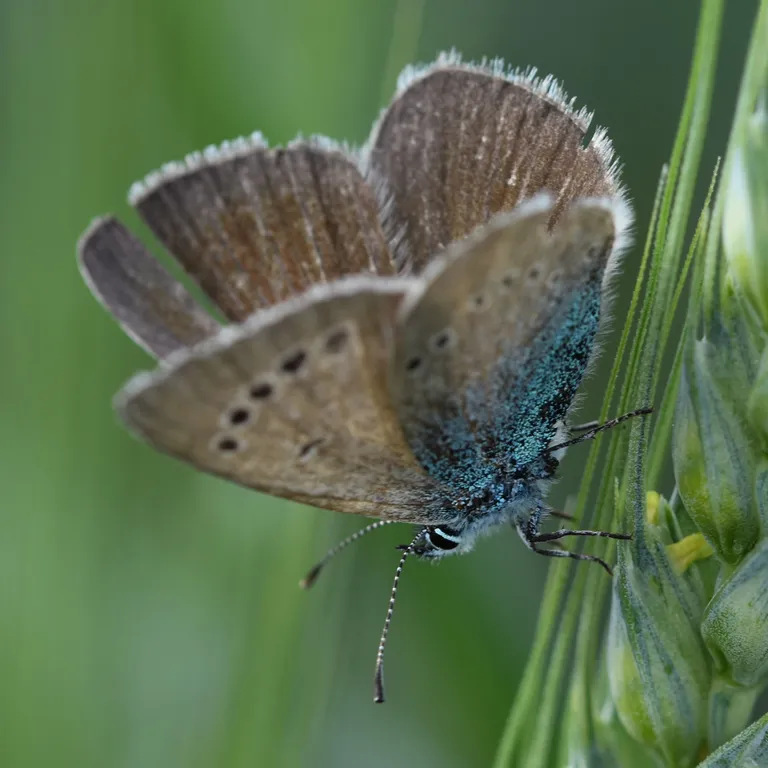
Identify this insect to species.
Glaucopsyche alexis
